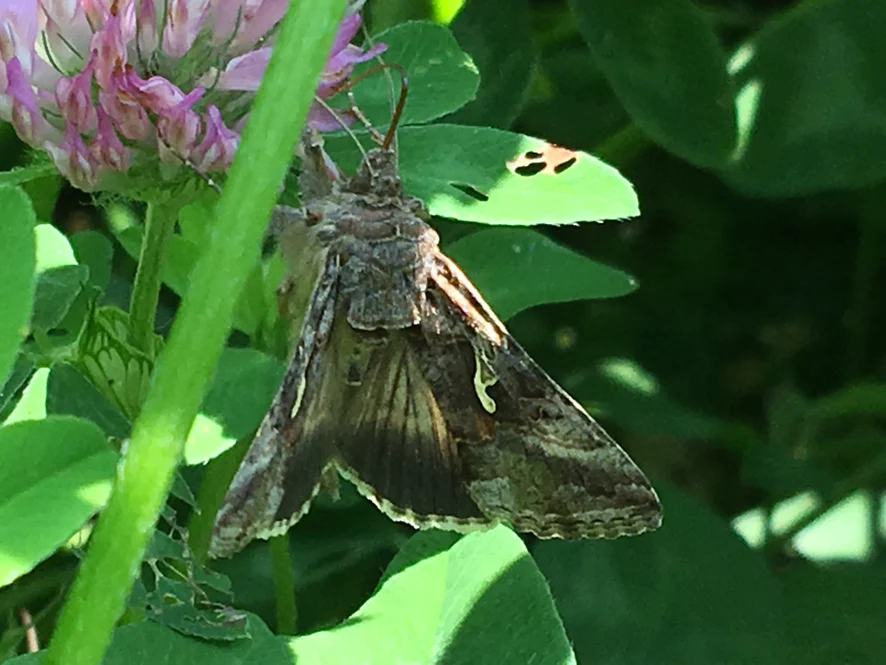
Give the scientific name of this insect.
Autographa gamma
